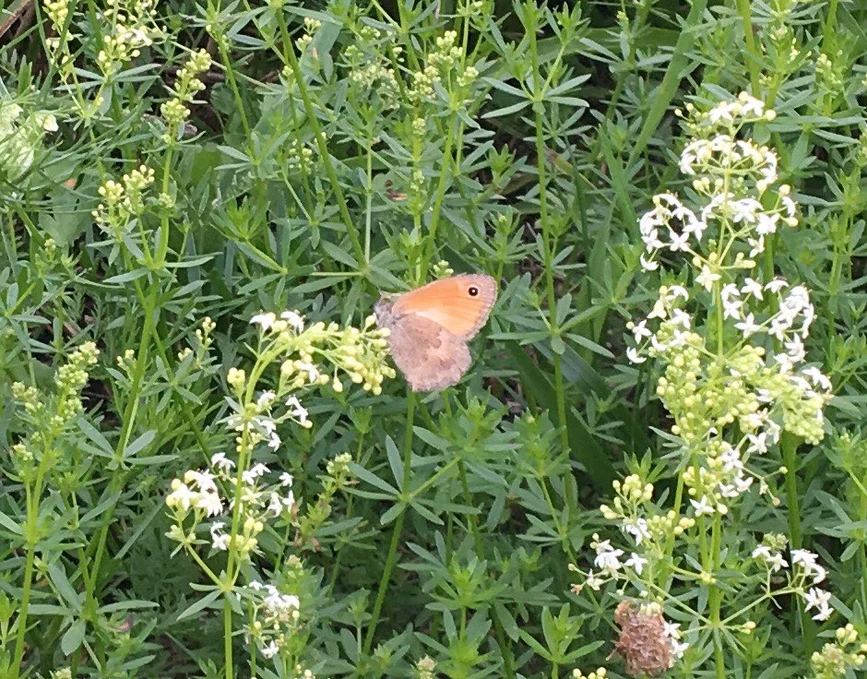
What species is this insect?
Coenonympha pamphilus
